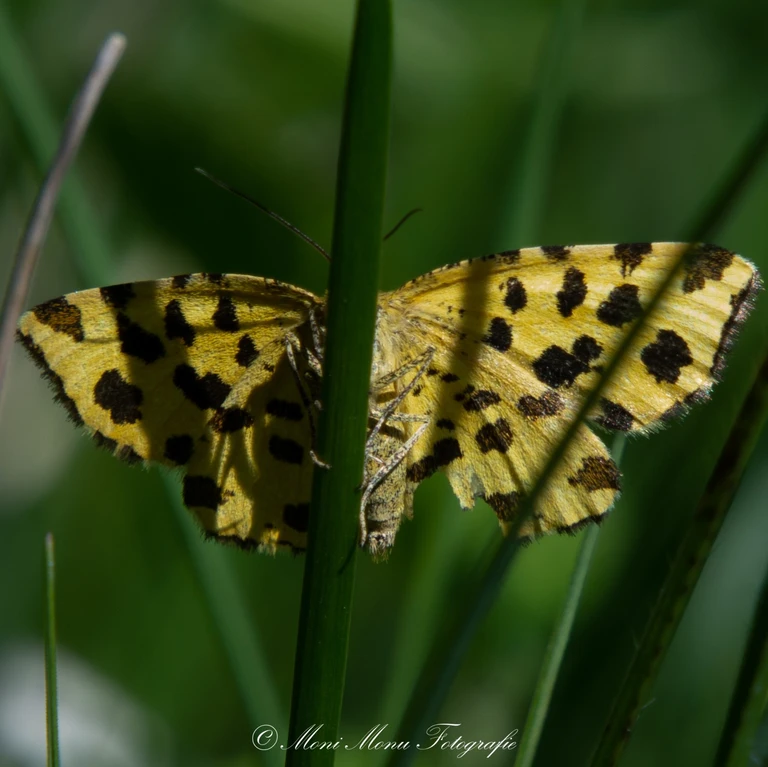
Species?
Pseudopanthera macularia
